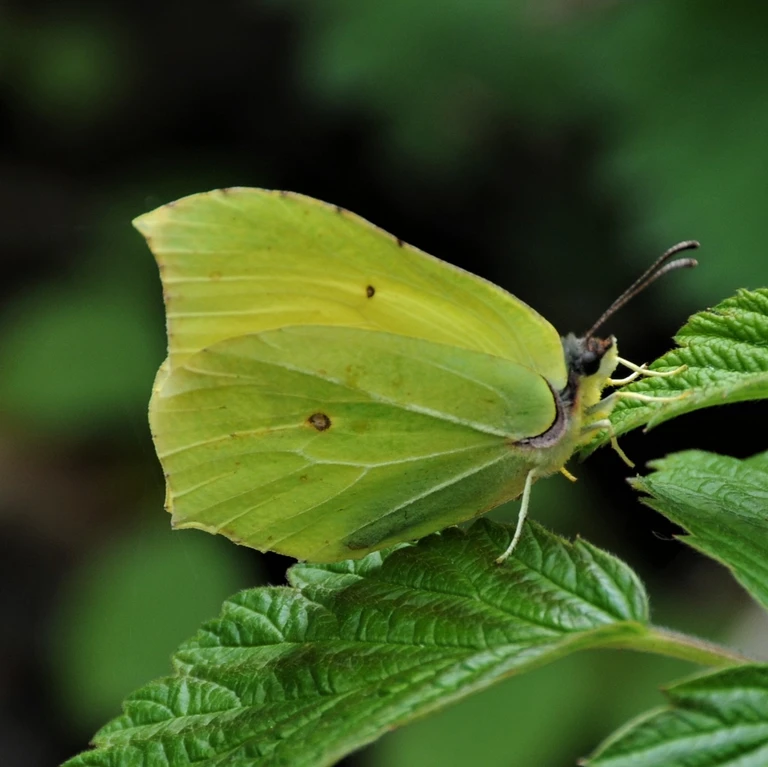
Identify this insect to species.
Gonepteryx rhamni
